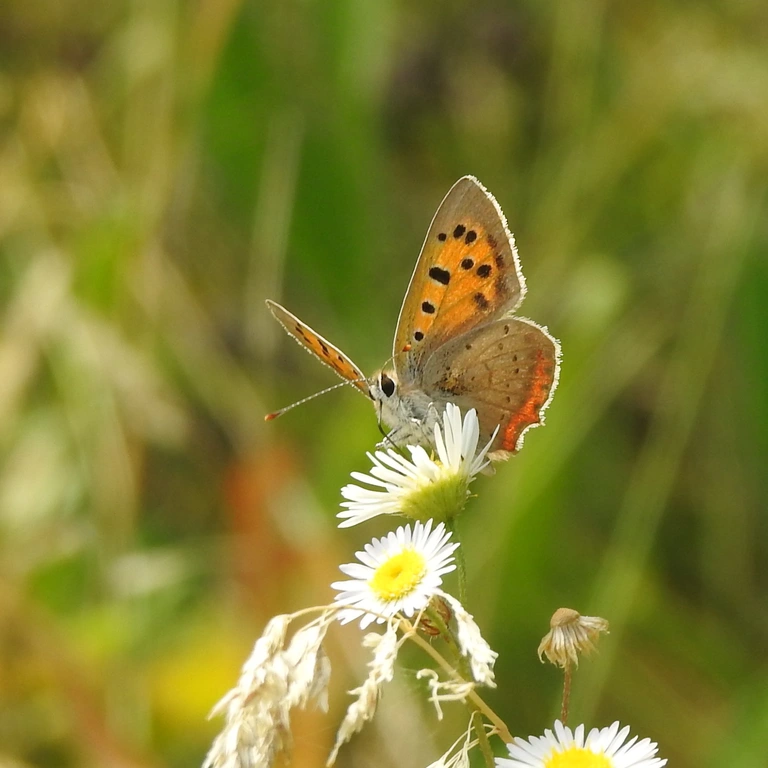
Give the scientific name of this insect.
Lycaena phlaeas
